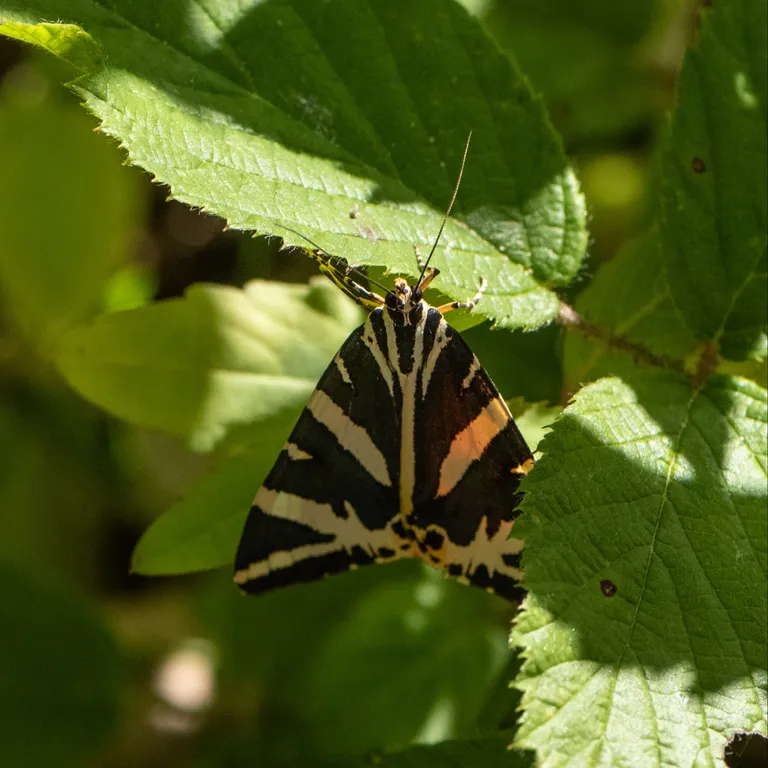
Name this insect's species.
Euplagia quadripunctaria
